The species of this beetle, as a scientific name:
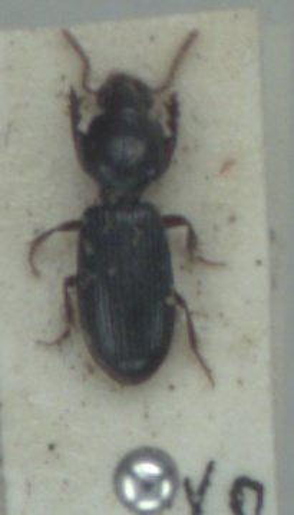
Clivina fossor
